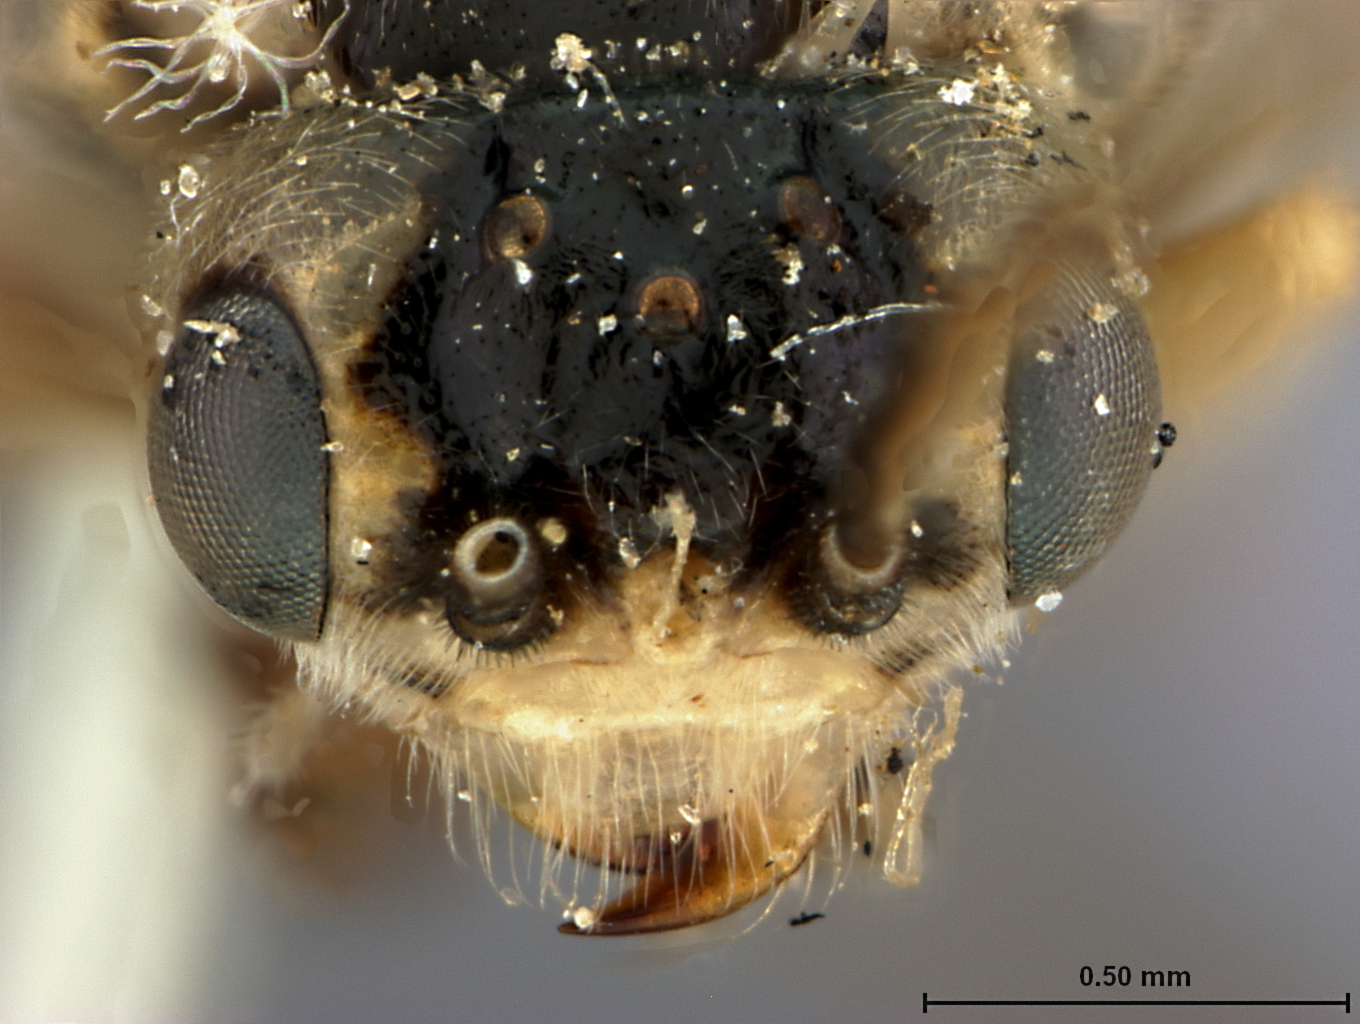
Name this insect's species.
Pontania glinka
